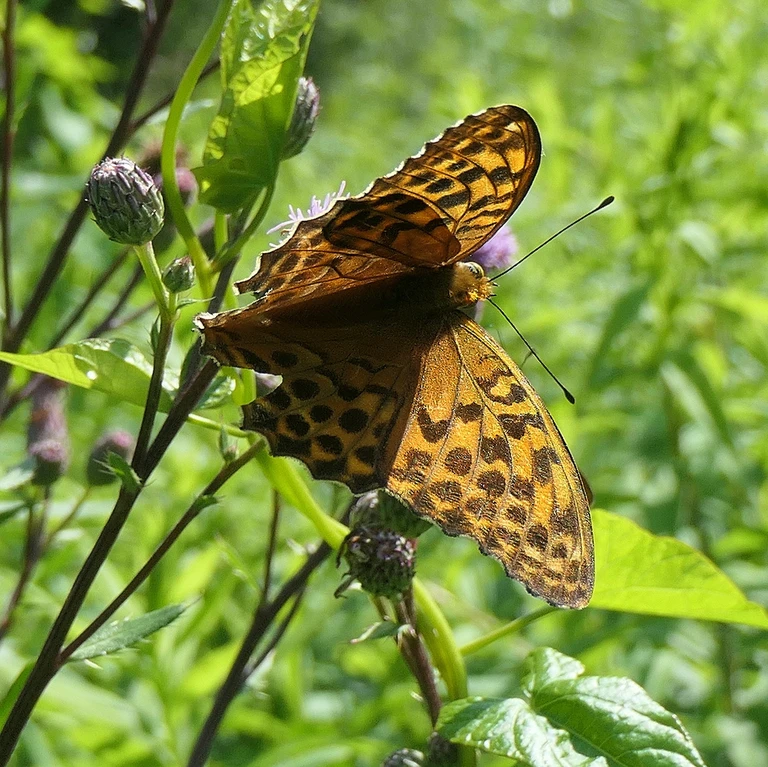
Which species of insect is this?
Argynnis paphia
